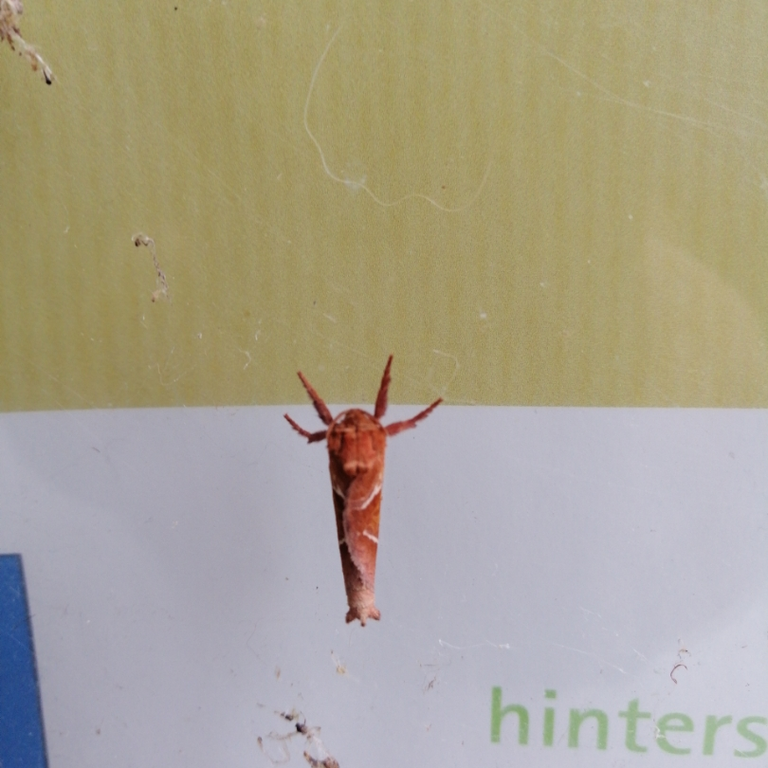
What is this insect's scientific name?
Triodia sylvina
